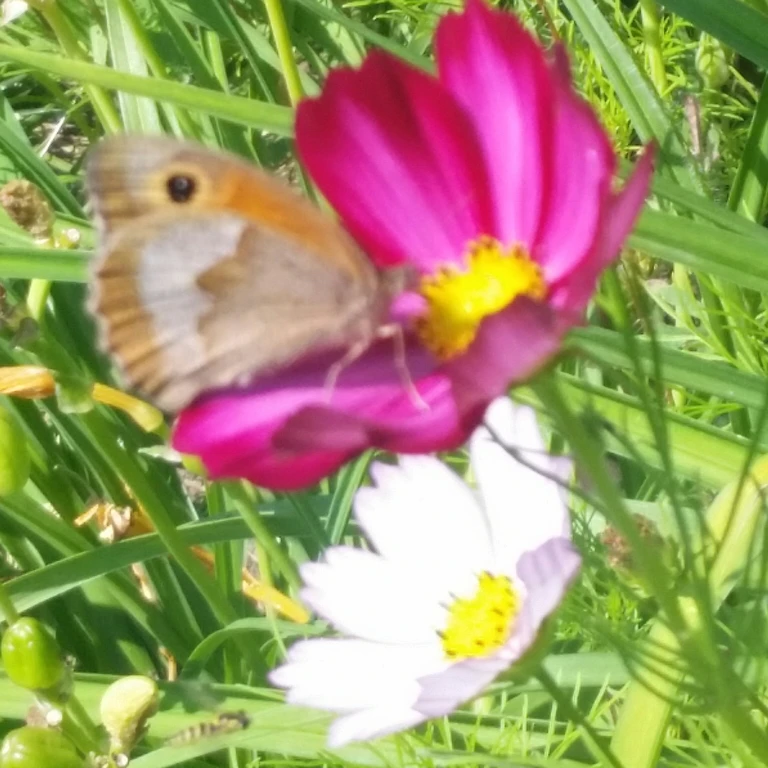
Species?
Maniola jurtina
